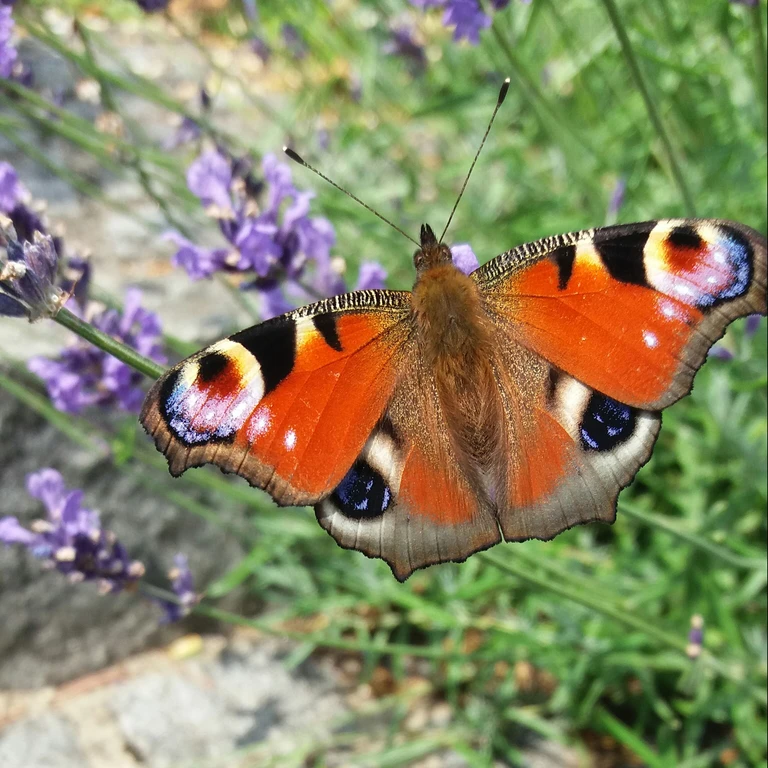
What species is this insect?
Aglais io
